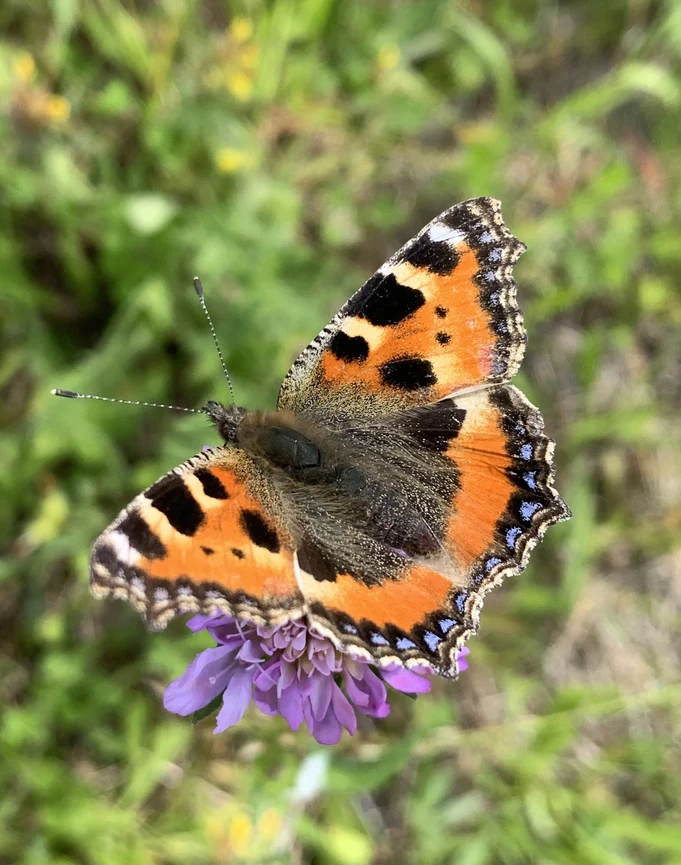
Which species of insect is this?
Aglais urticae
